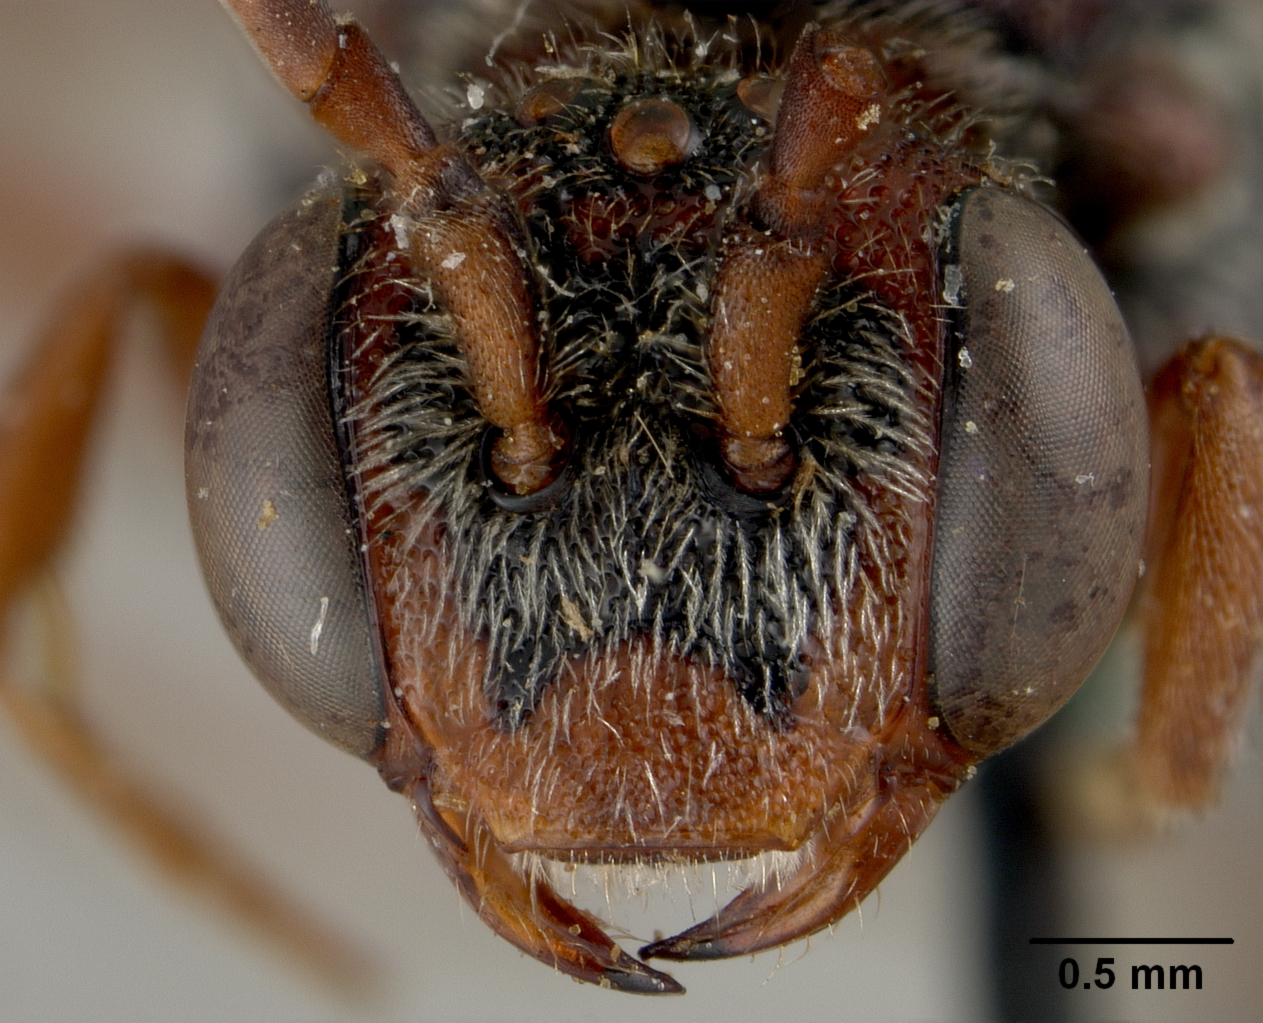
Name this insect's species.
Nomada florilega
